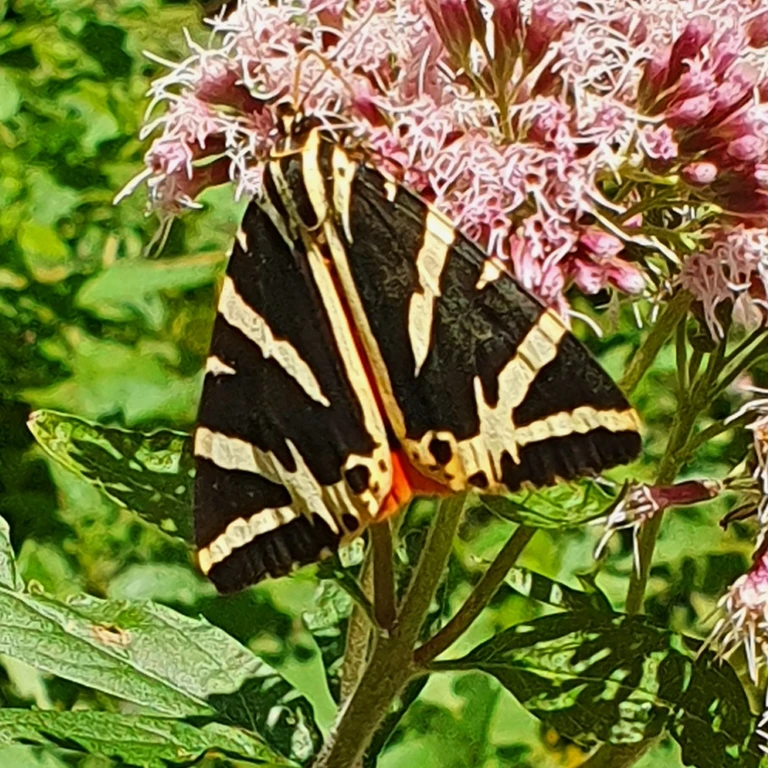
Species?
Euplagia quadripunctaria
